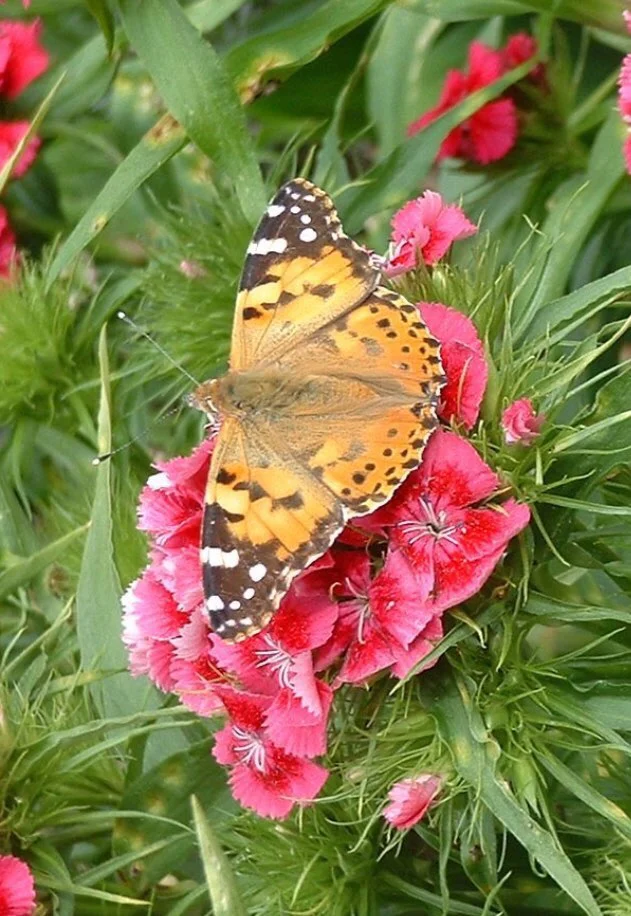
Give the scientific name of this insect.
Vanessa cardui
